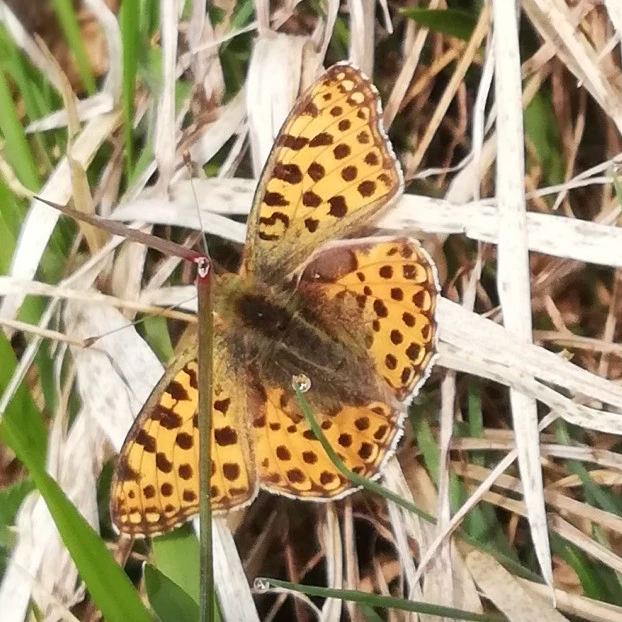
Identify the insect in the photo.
Issoria lathonia
